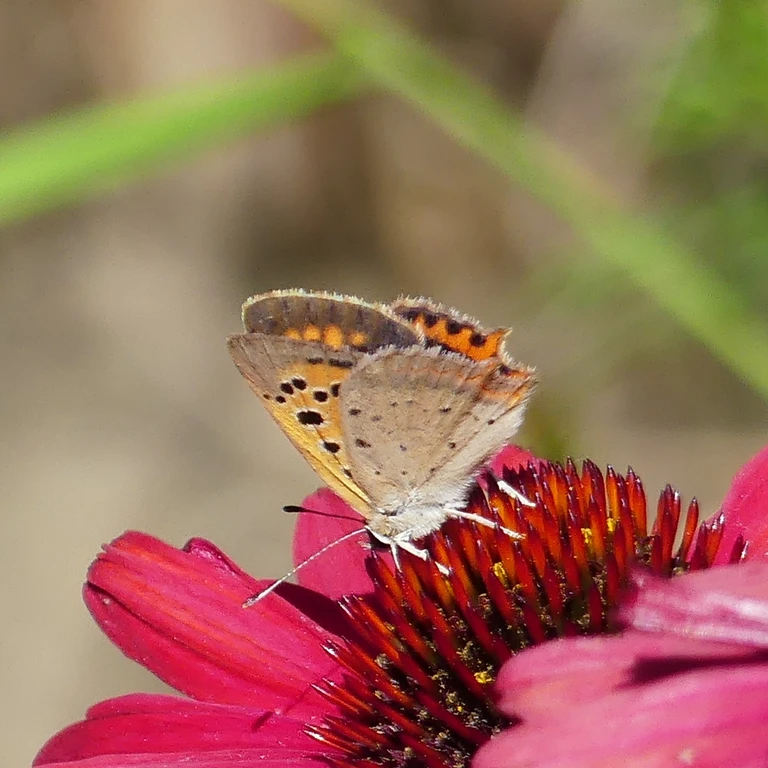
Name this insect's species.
Lycaena phlaeas
